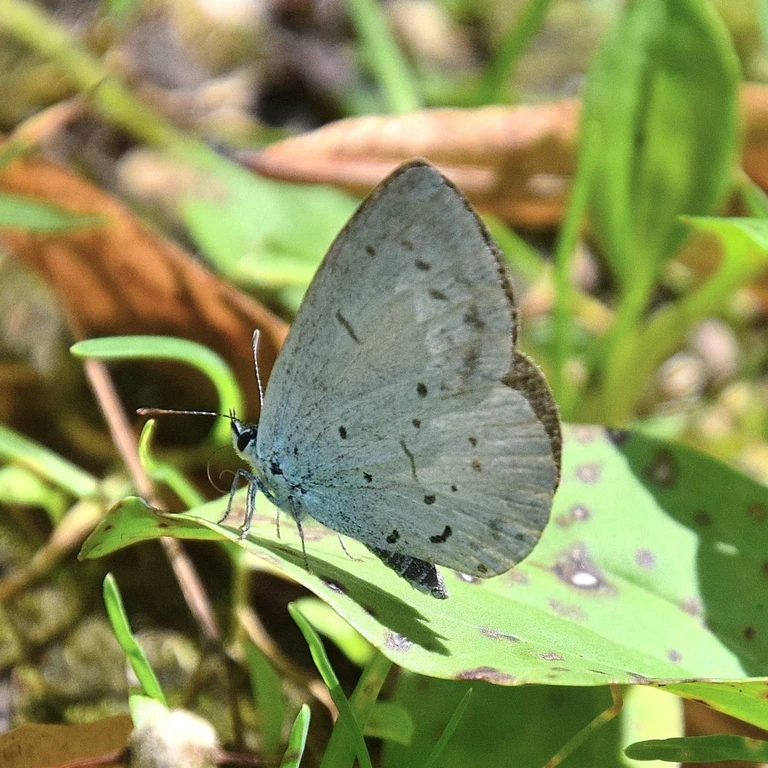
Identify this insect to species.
Celastrina argiolus
